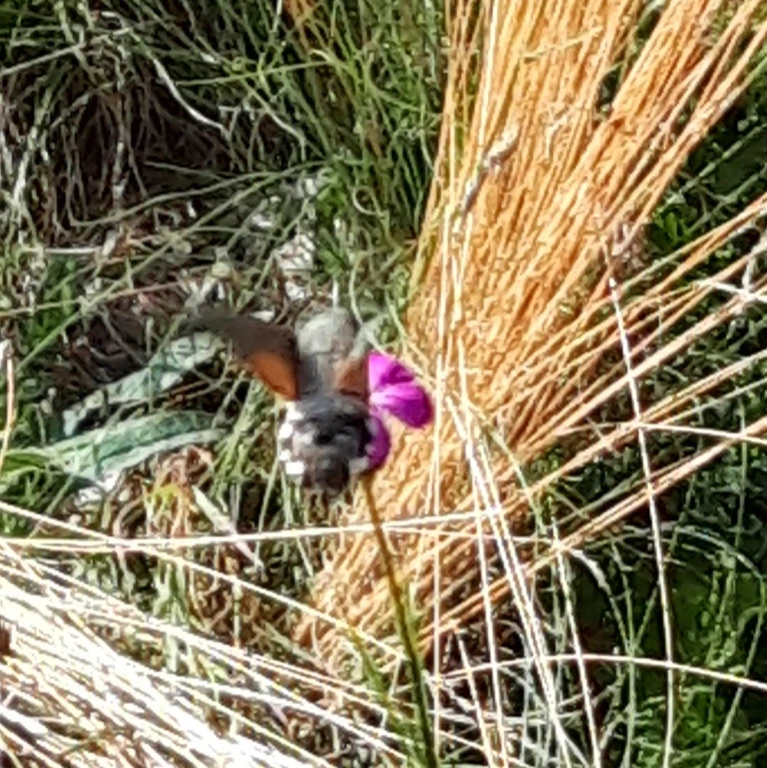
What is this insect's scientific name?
Macroglossum stellatarum
